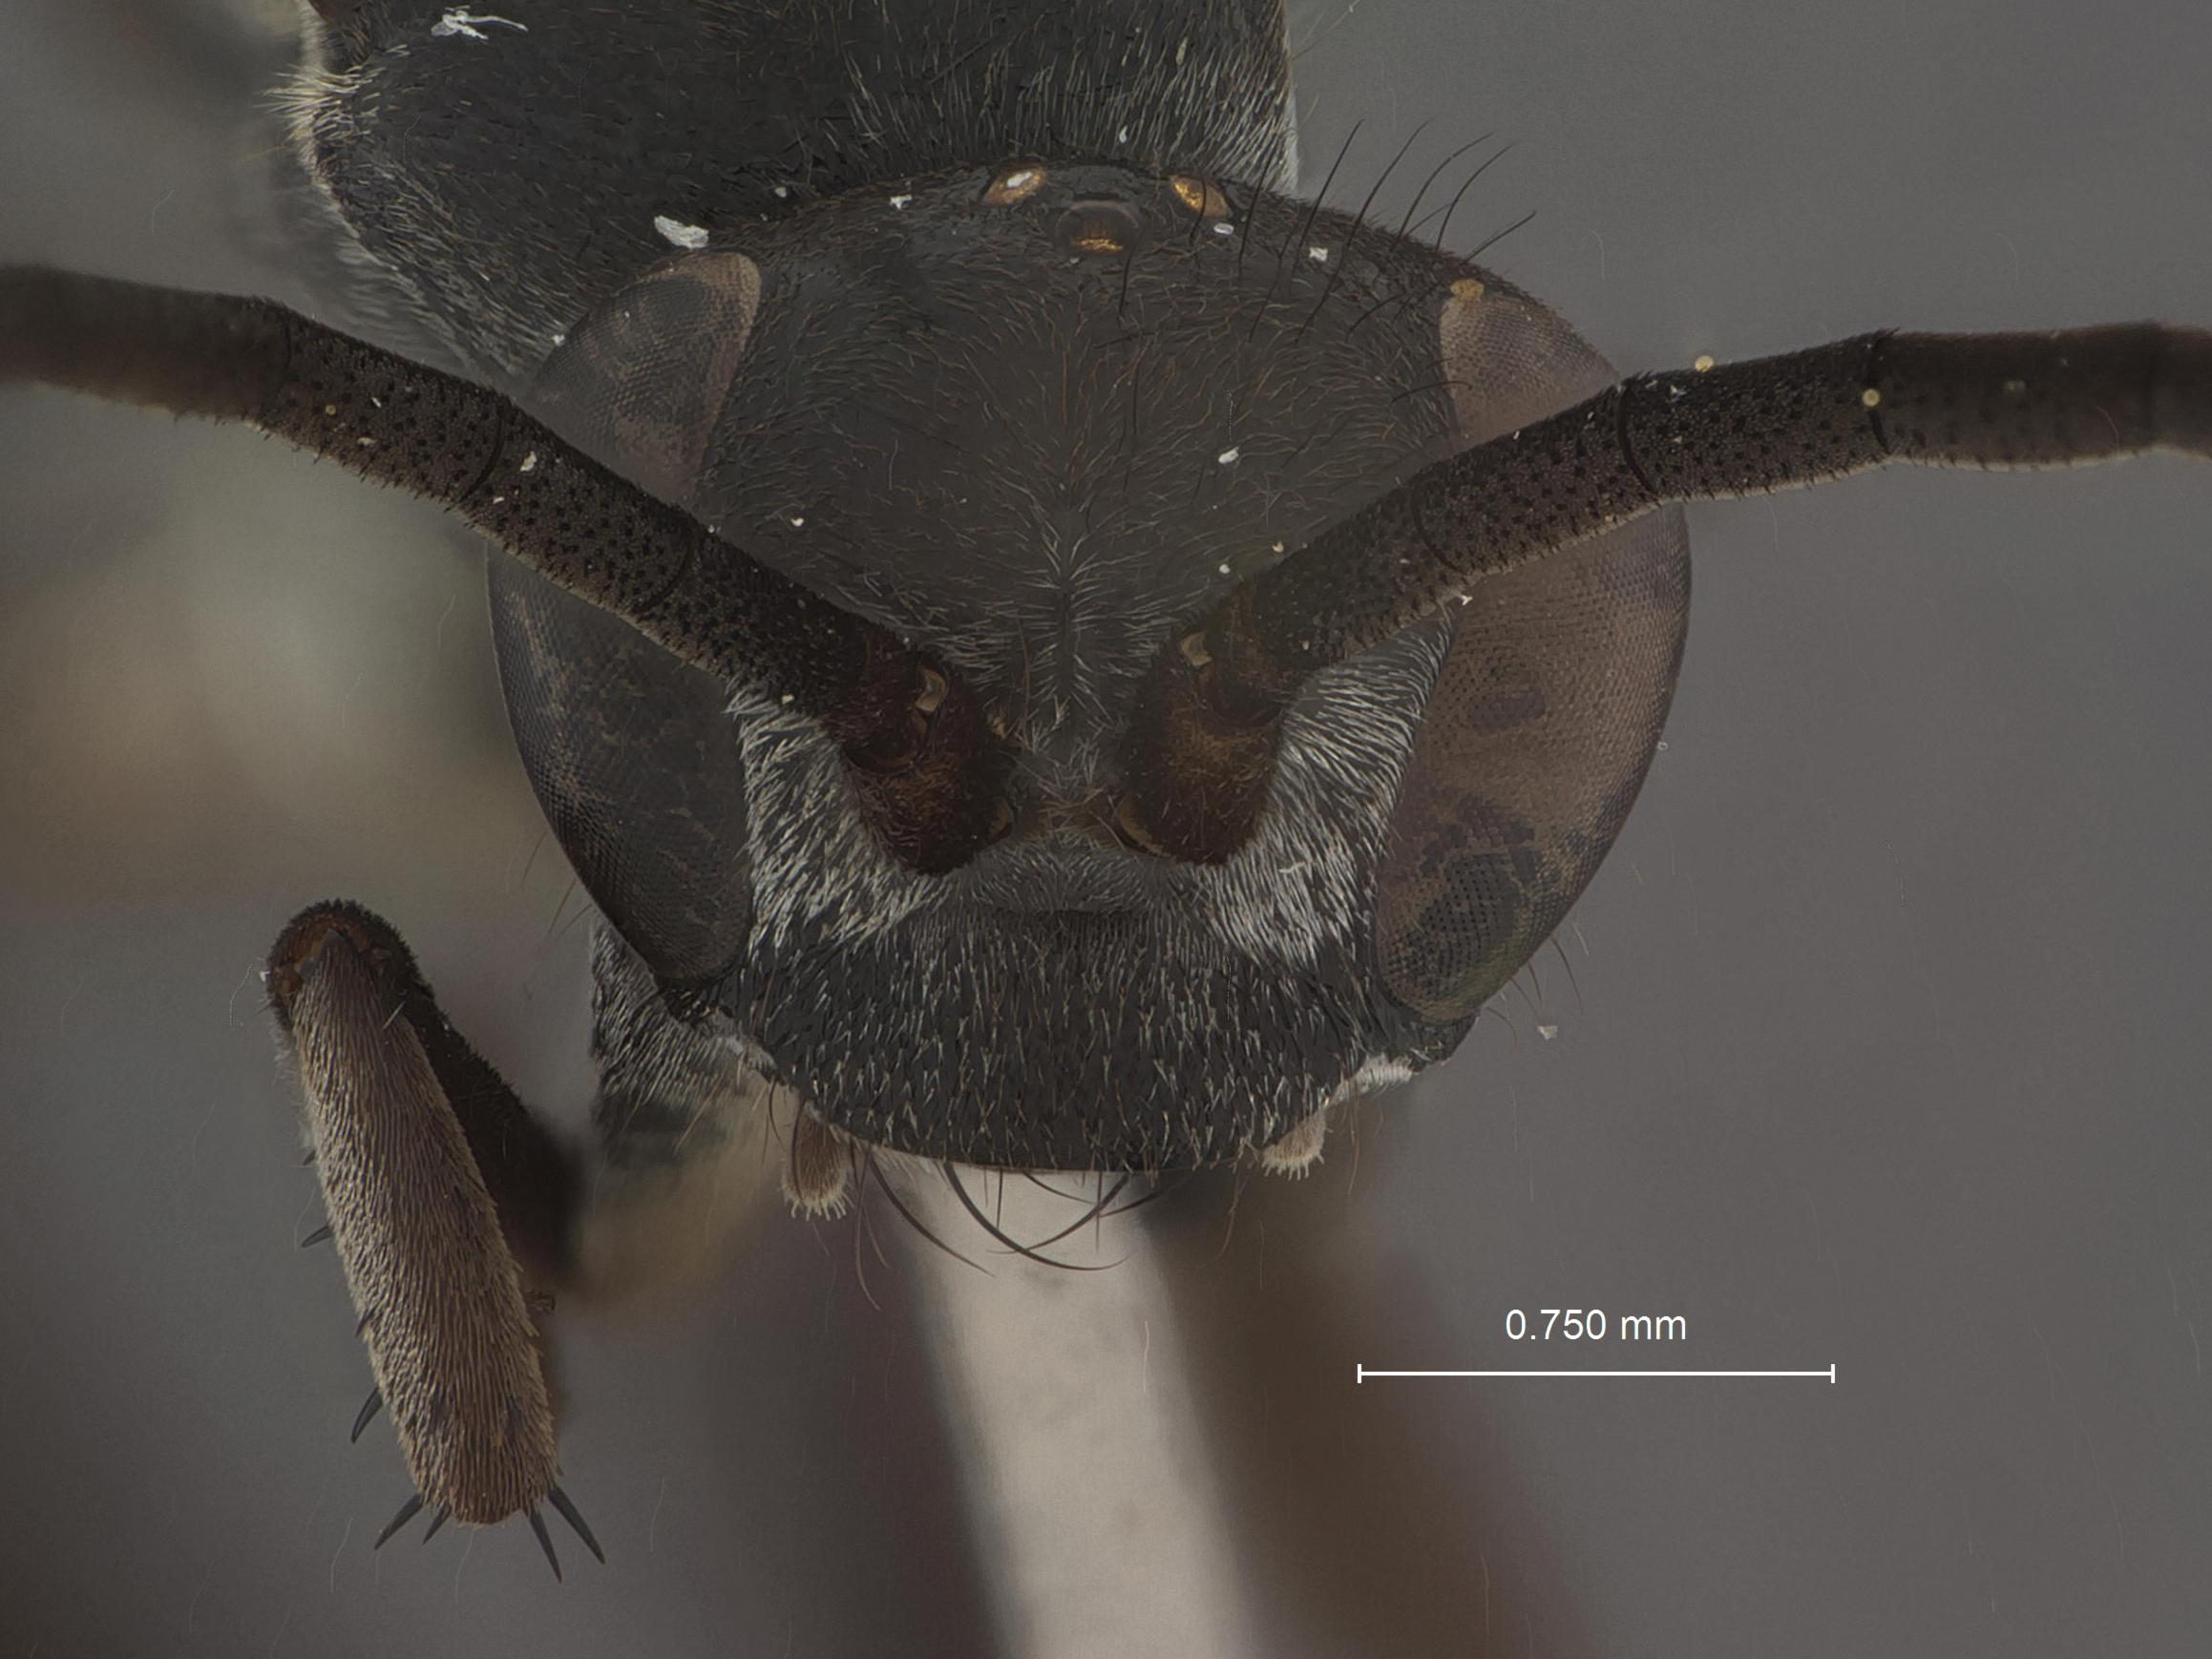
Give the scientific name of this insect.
Anoplius latifrons
